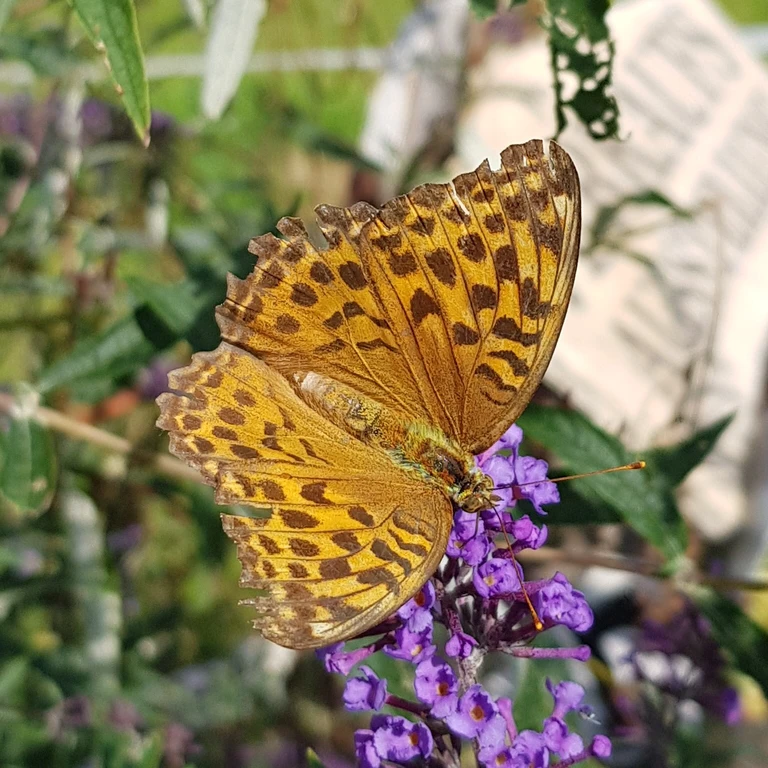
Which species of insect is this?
Argynnis paphia
